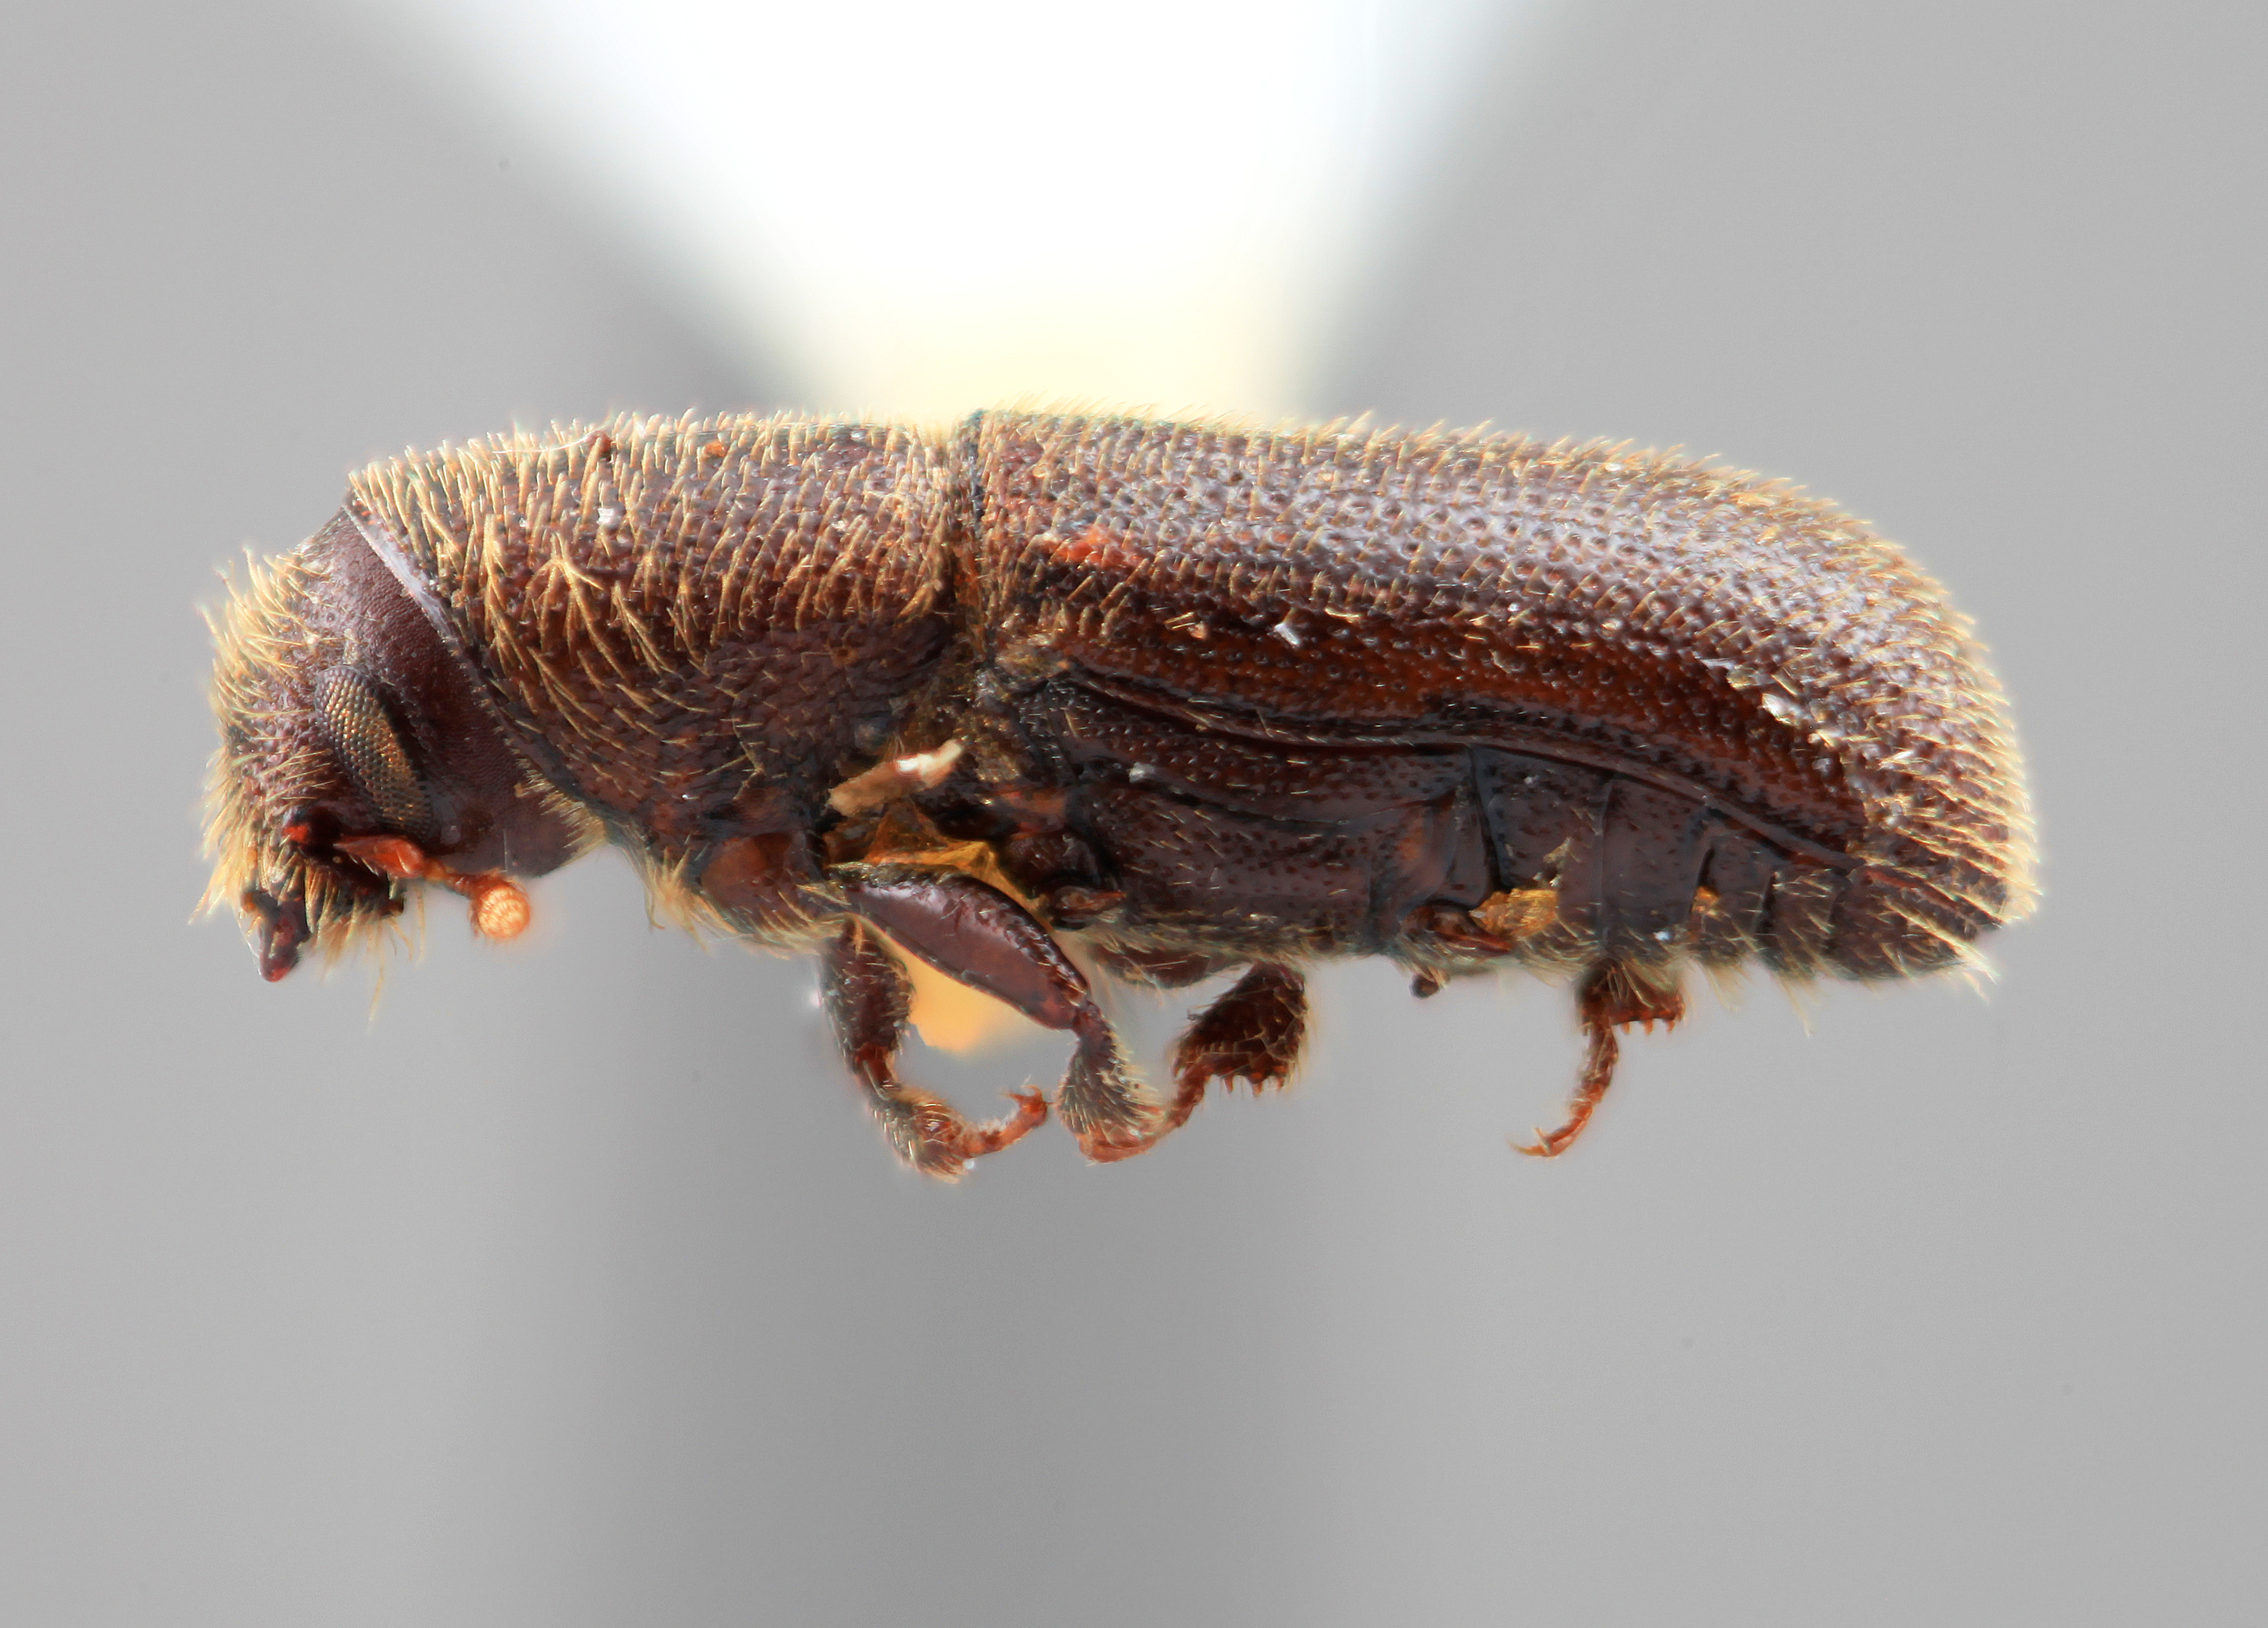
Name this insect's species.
Hylurgus indicus
